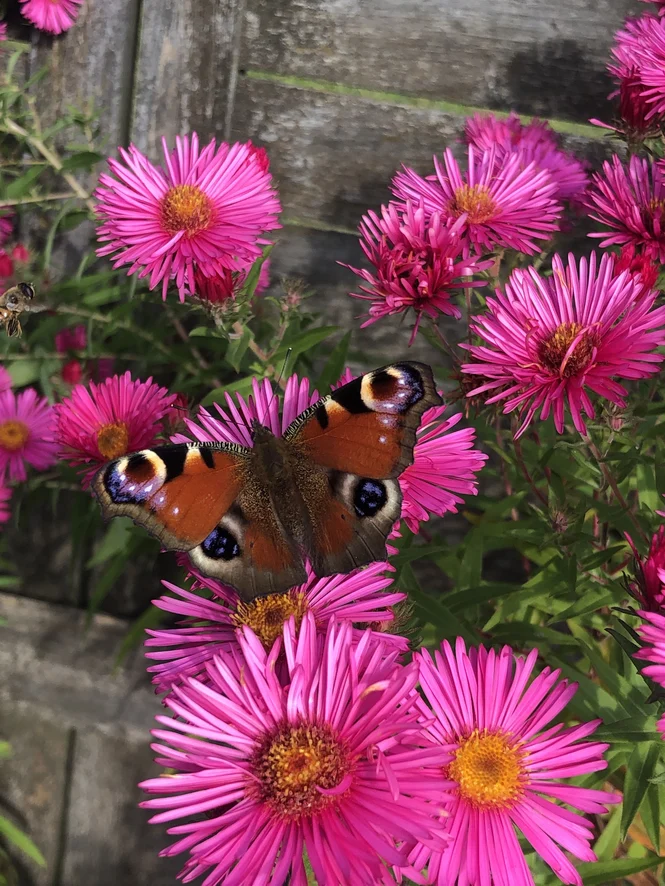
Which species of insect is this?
Aglais io
